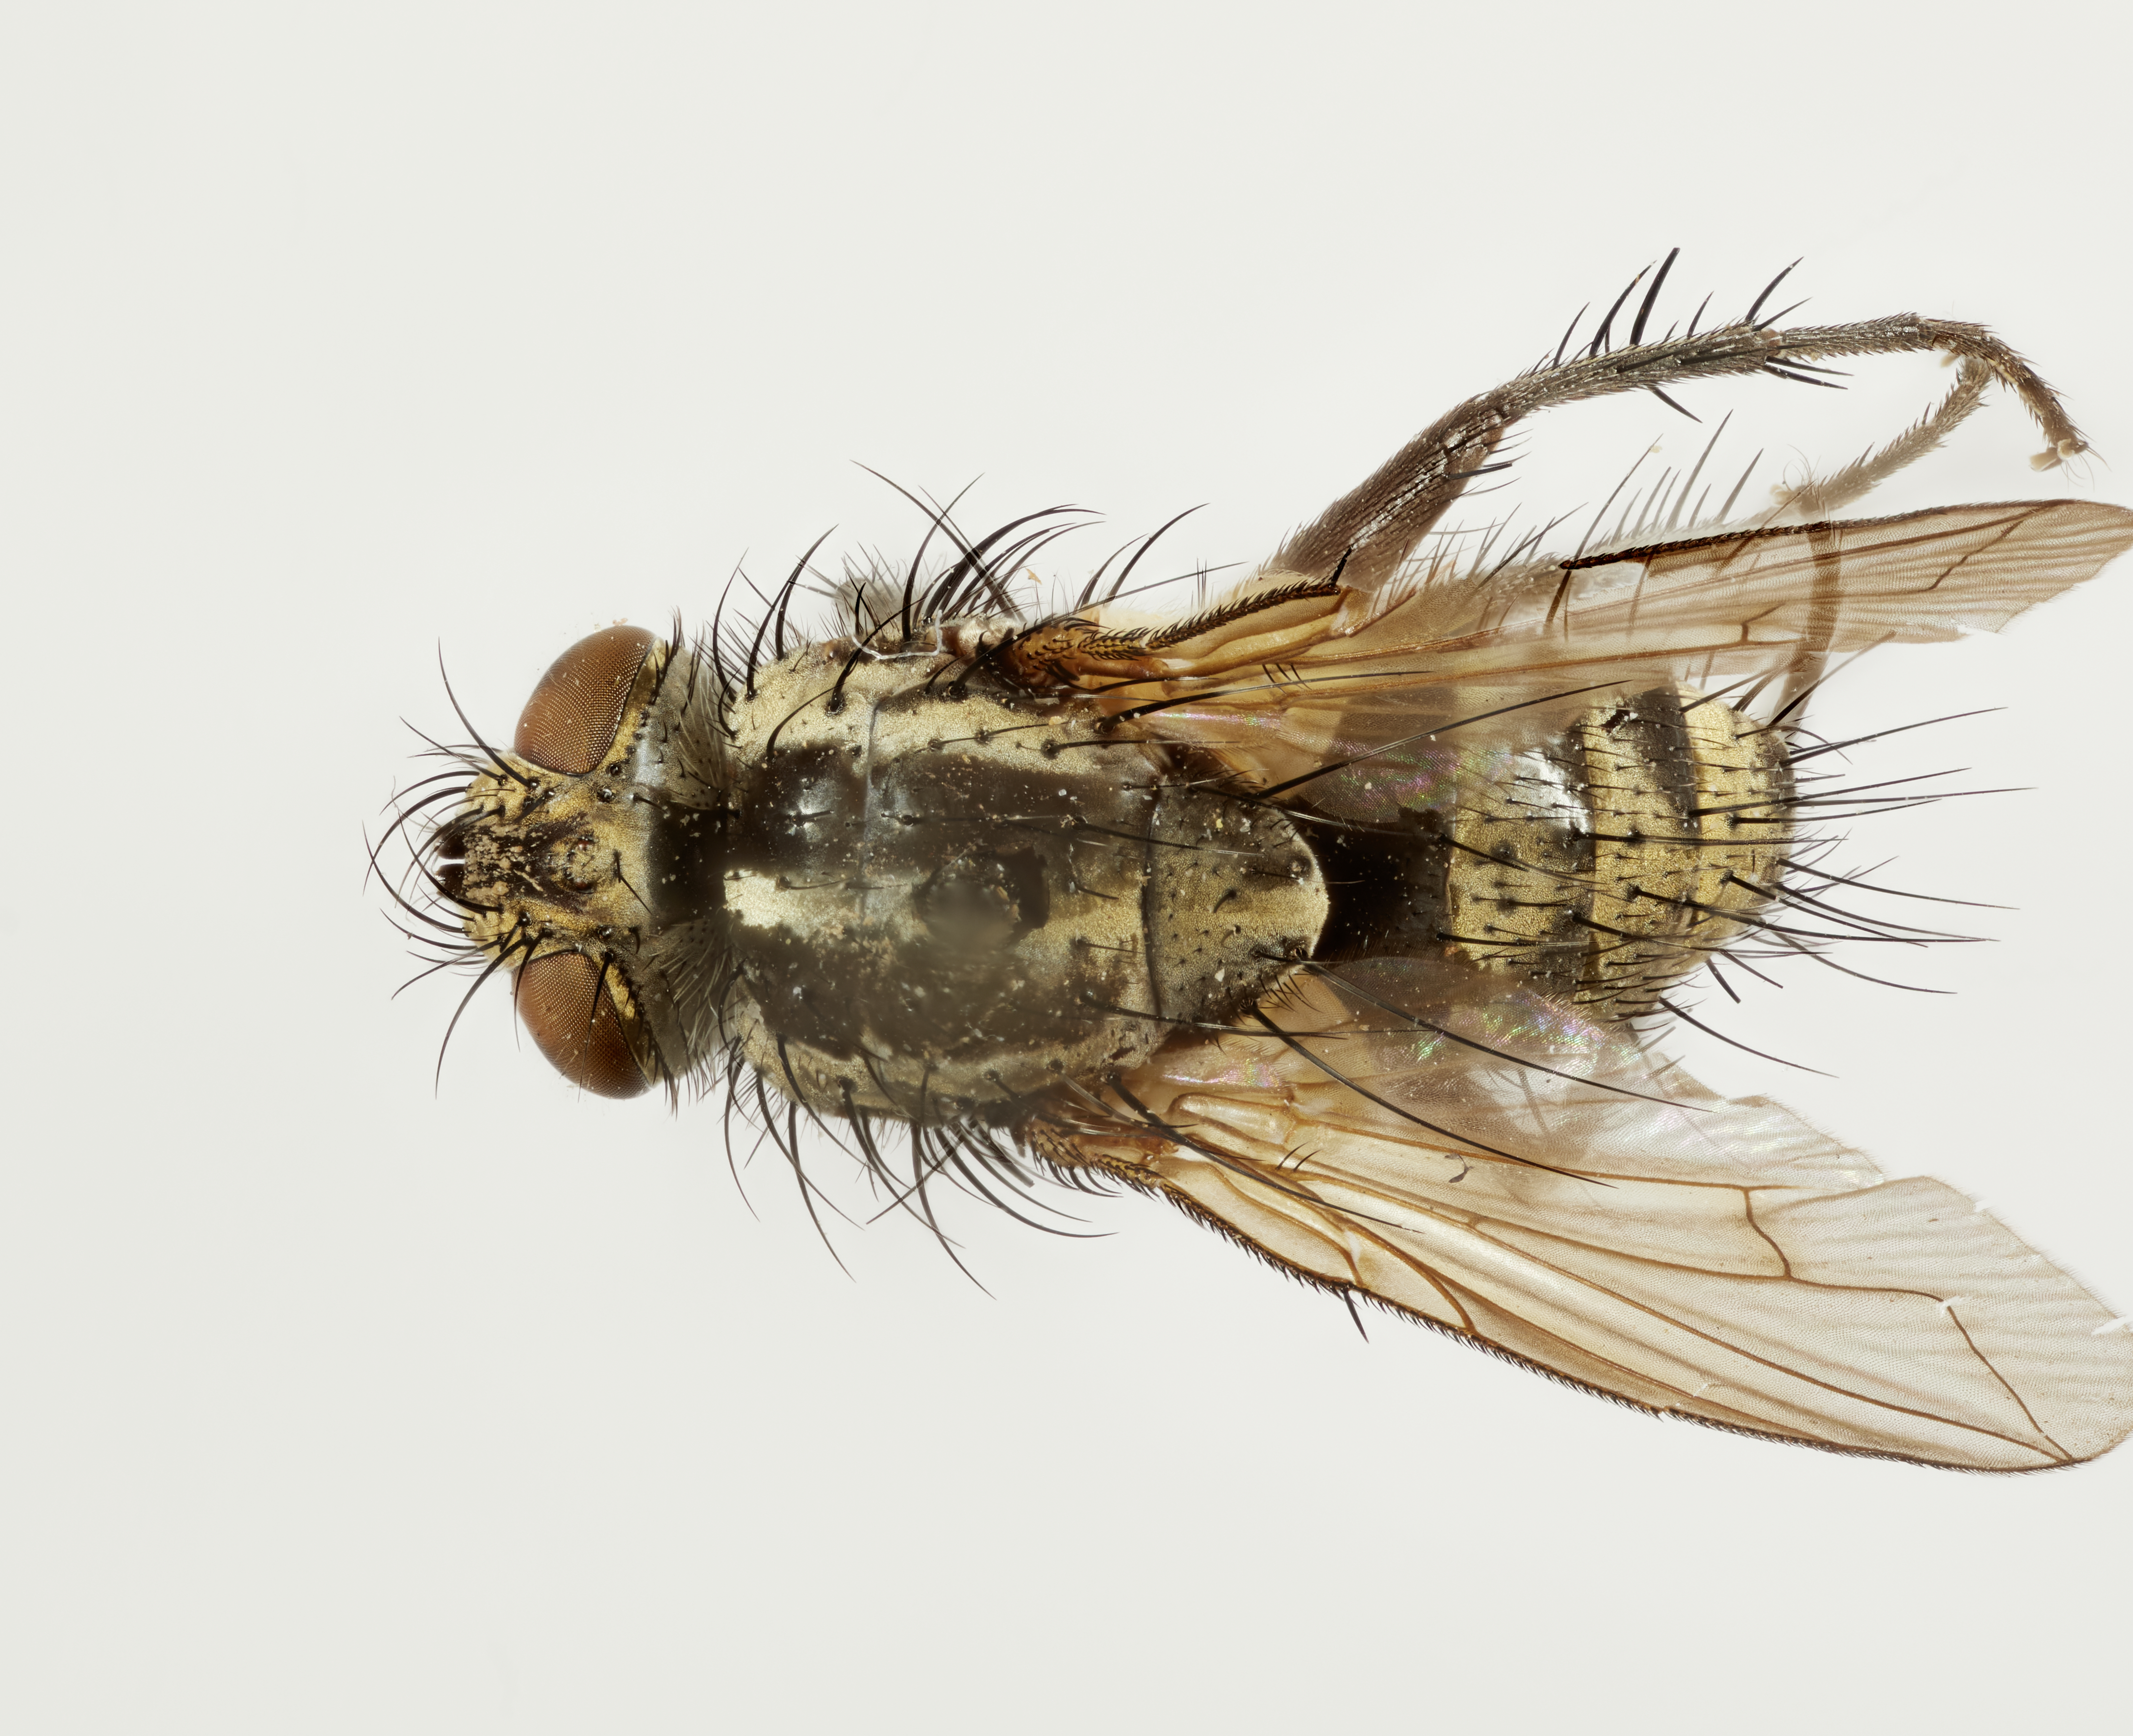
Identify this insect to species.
Incamyia cuzcensis
